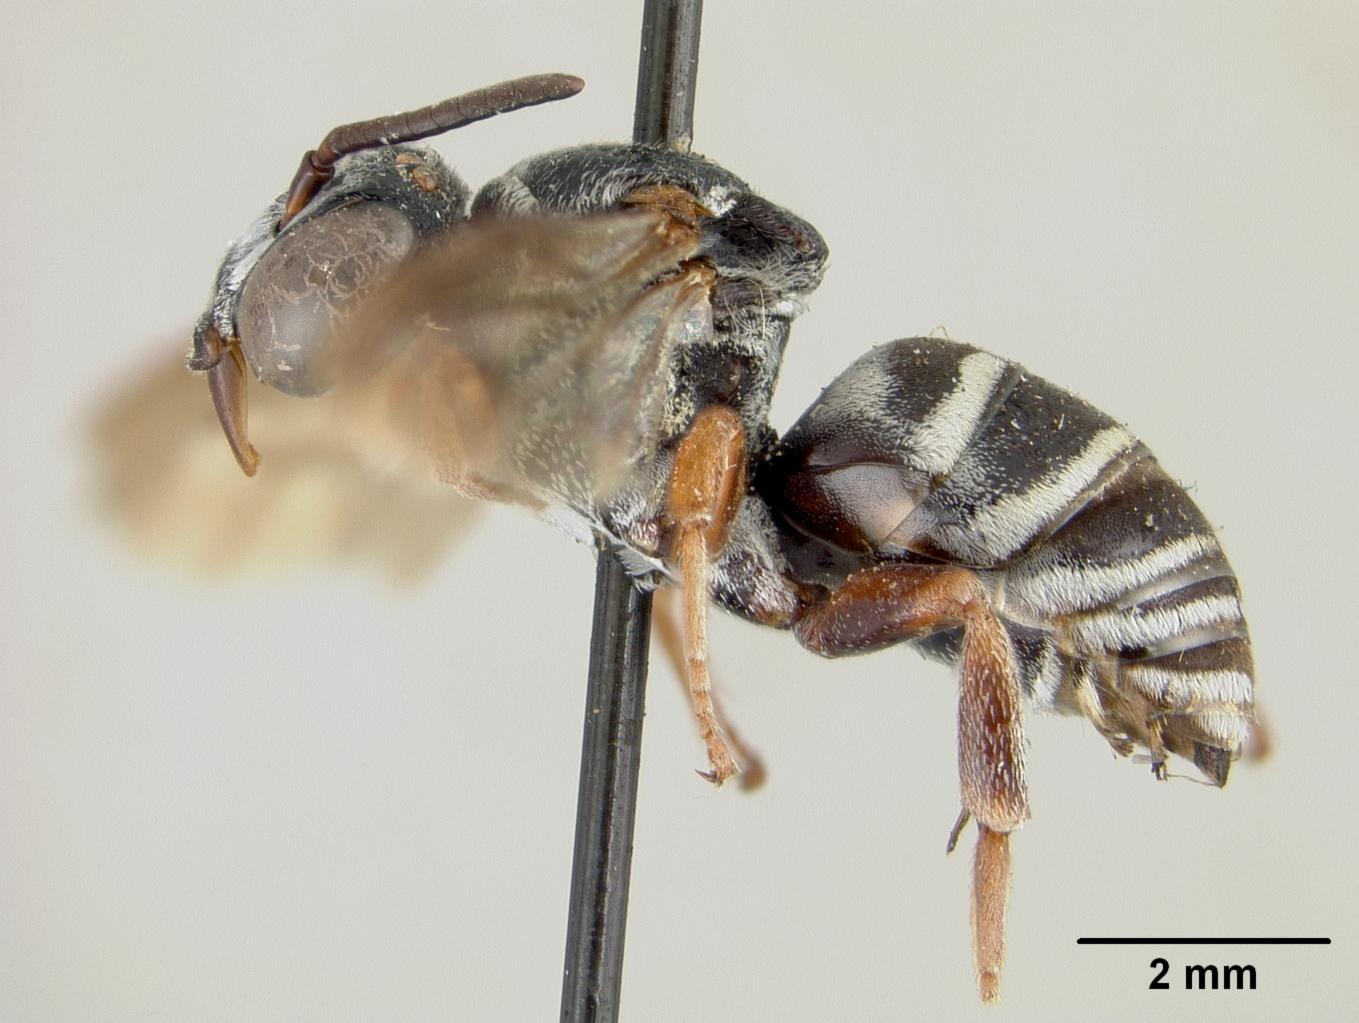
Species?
Epeolus semilectus
